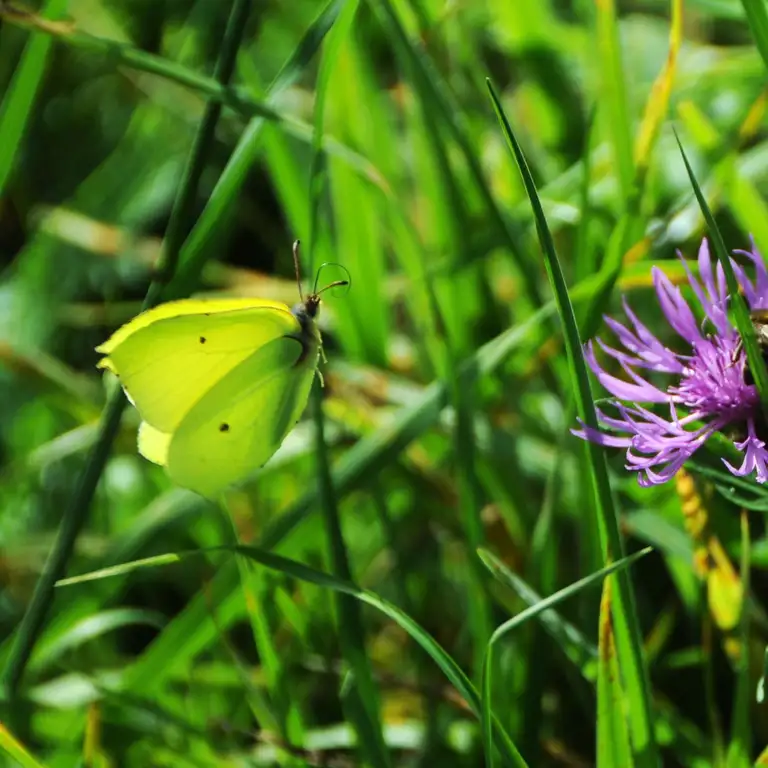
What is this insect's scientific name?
Gonepteryx rhamni
